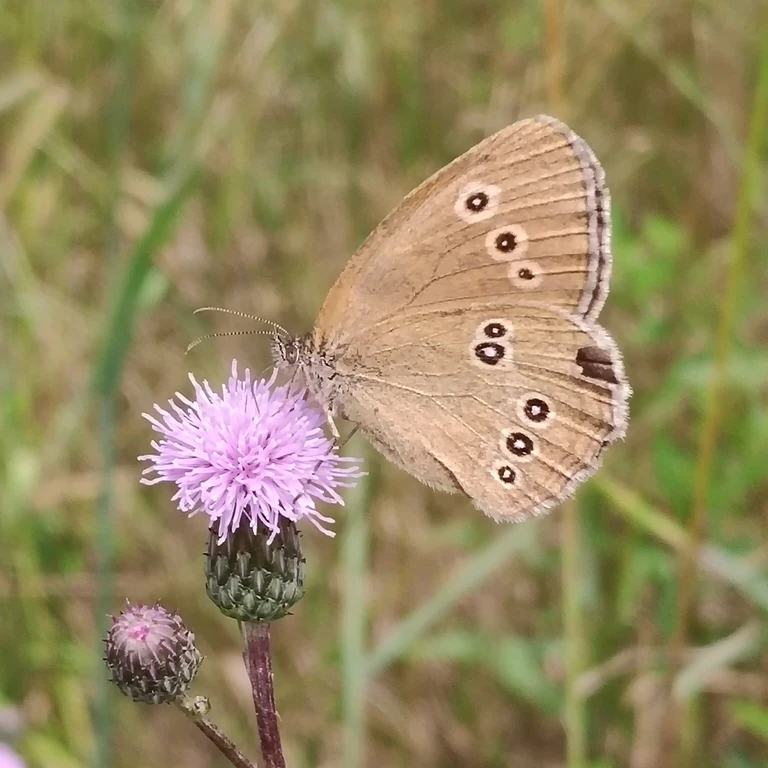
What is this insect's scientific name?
Aphantopus hyperantus
